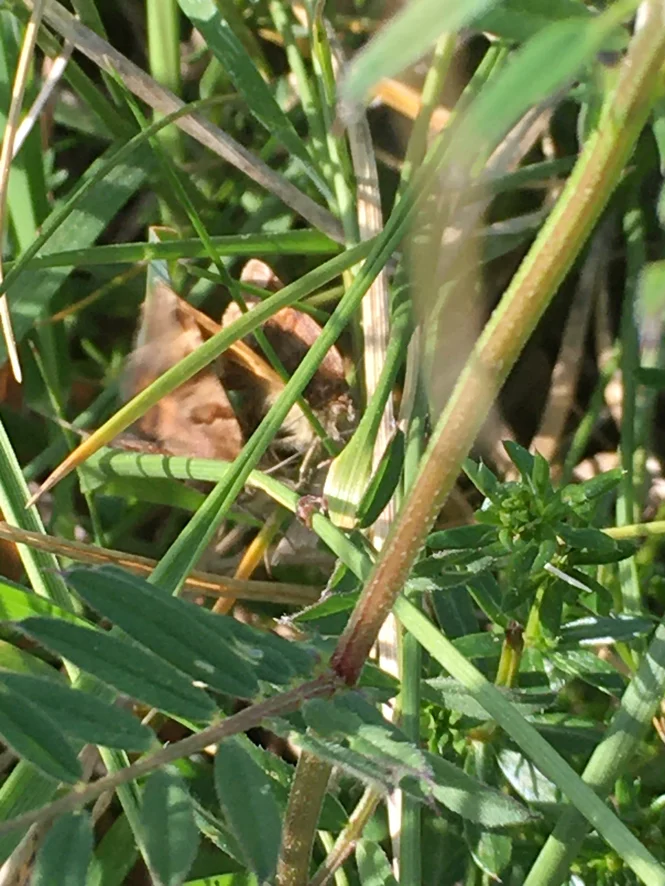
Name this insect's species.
Euclidia glyphica
